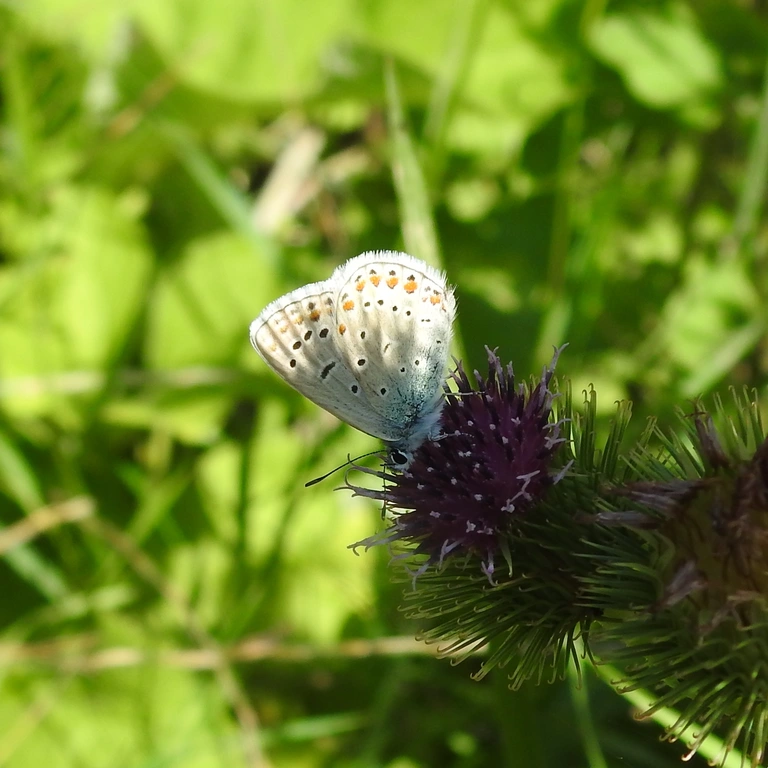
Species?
Polyommatus icarus
